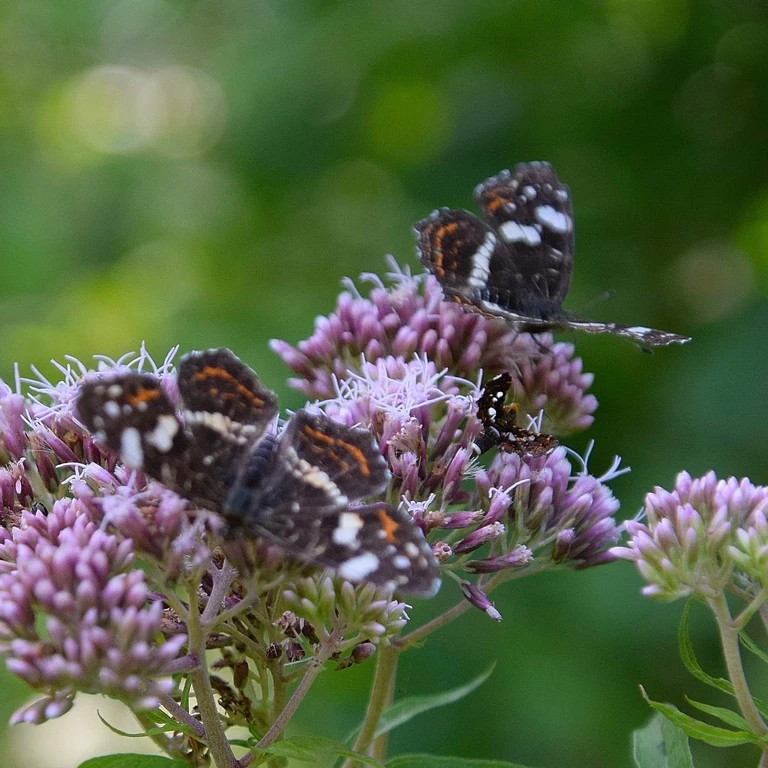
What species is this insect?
Araschnia levana
